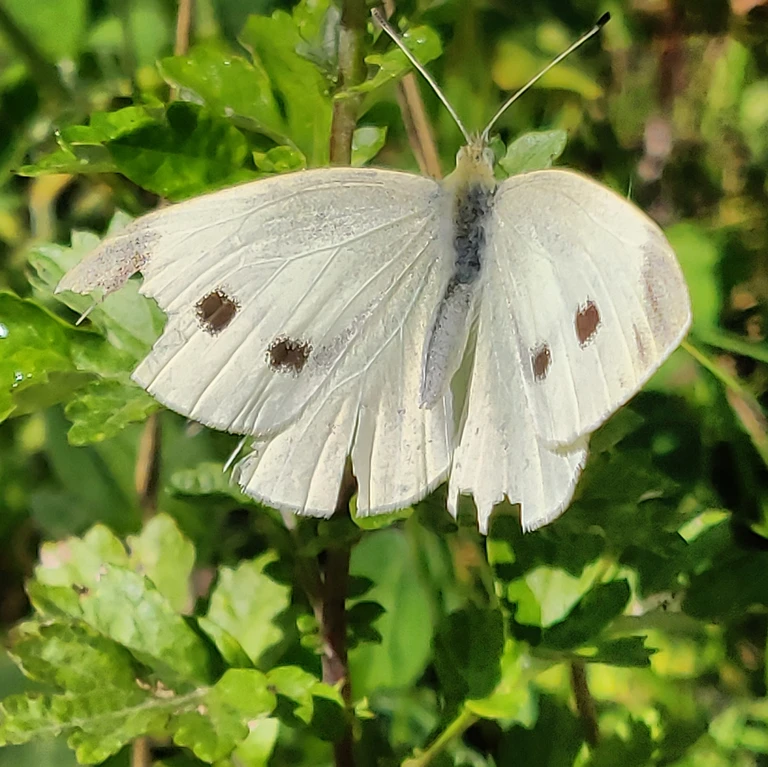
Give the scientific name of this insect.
Pieris rapae
